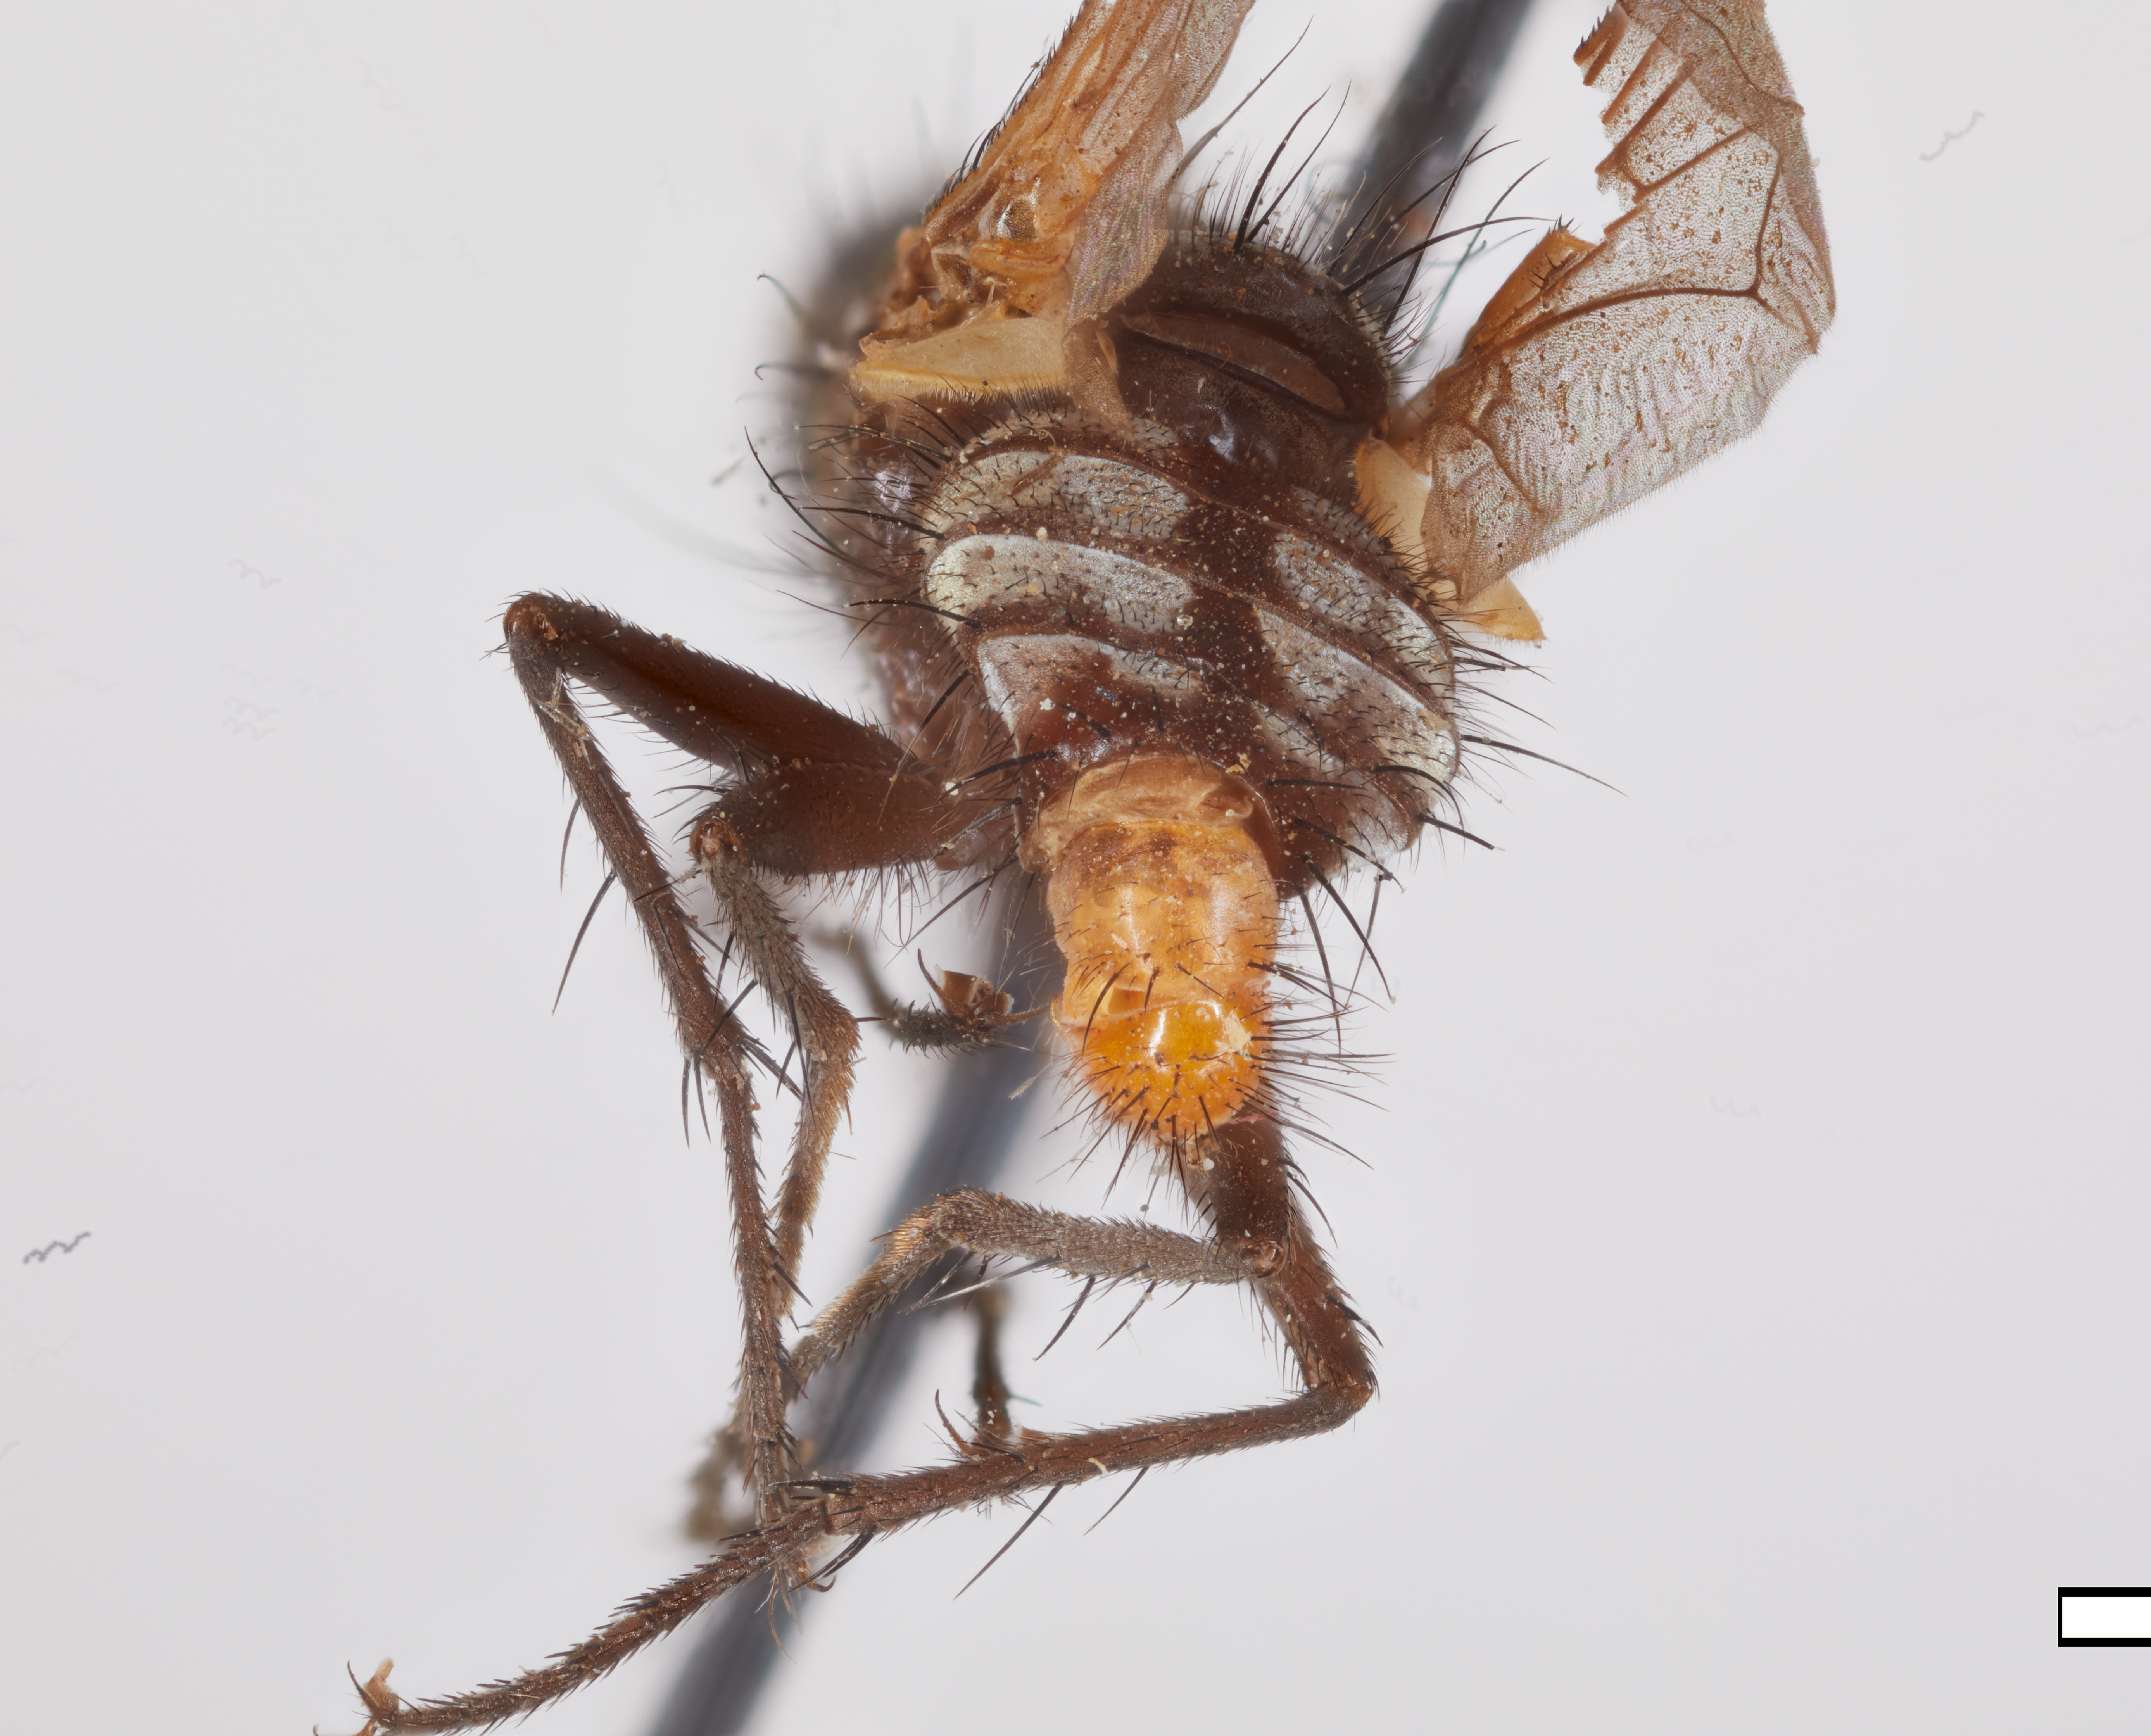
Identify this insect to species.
Microcerellamyia retusa
